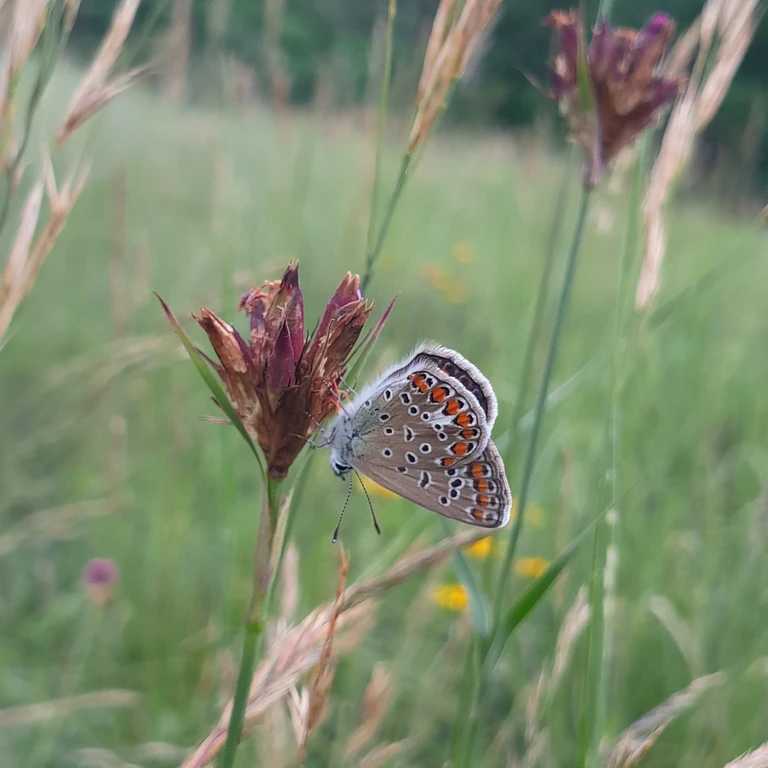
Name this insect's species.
Polyommatus icarus
